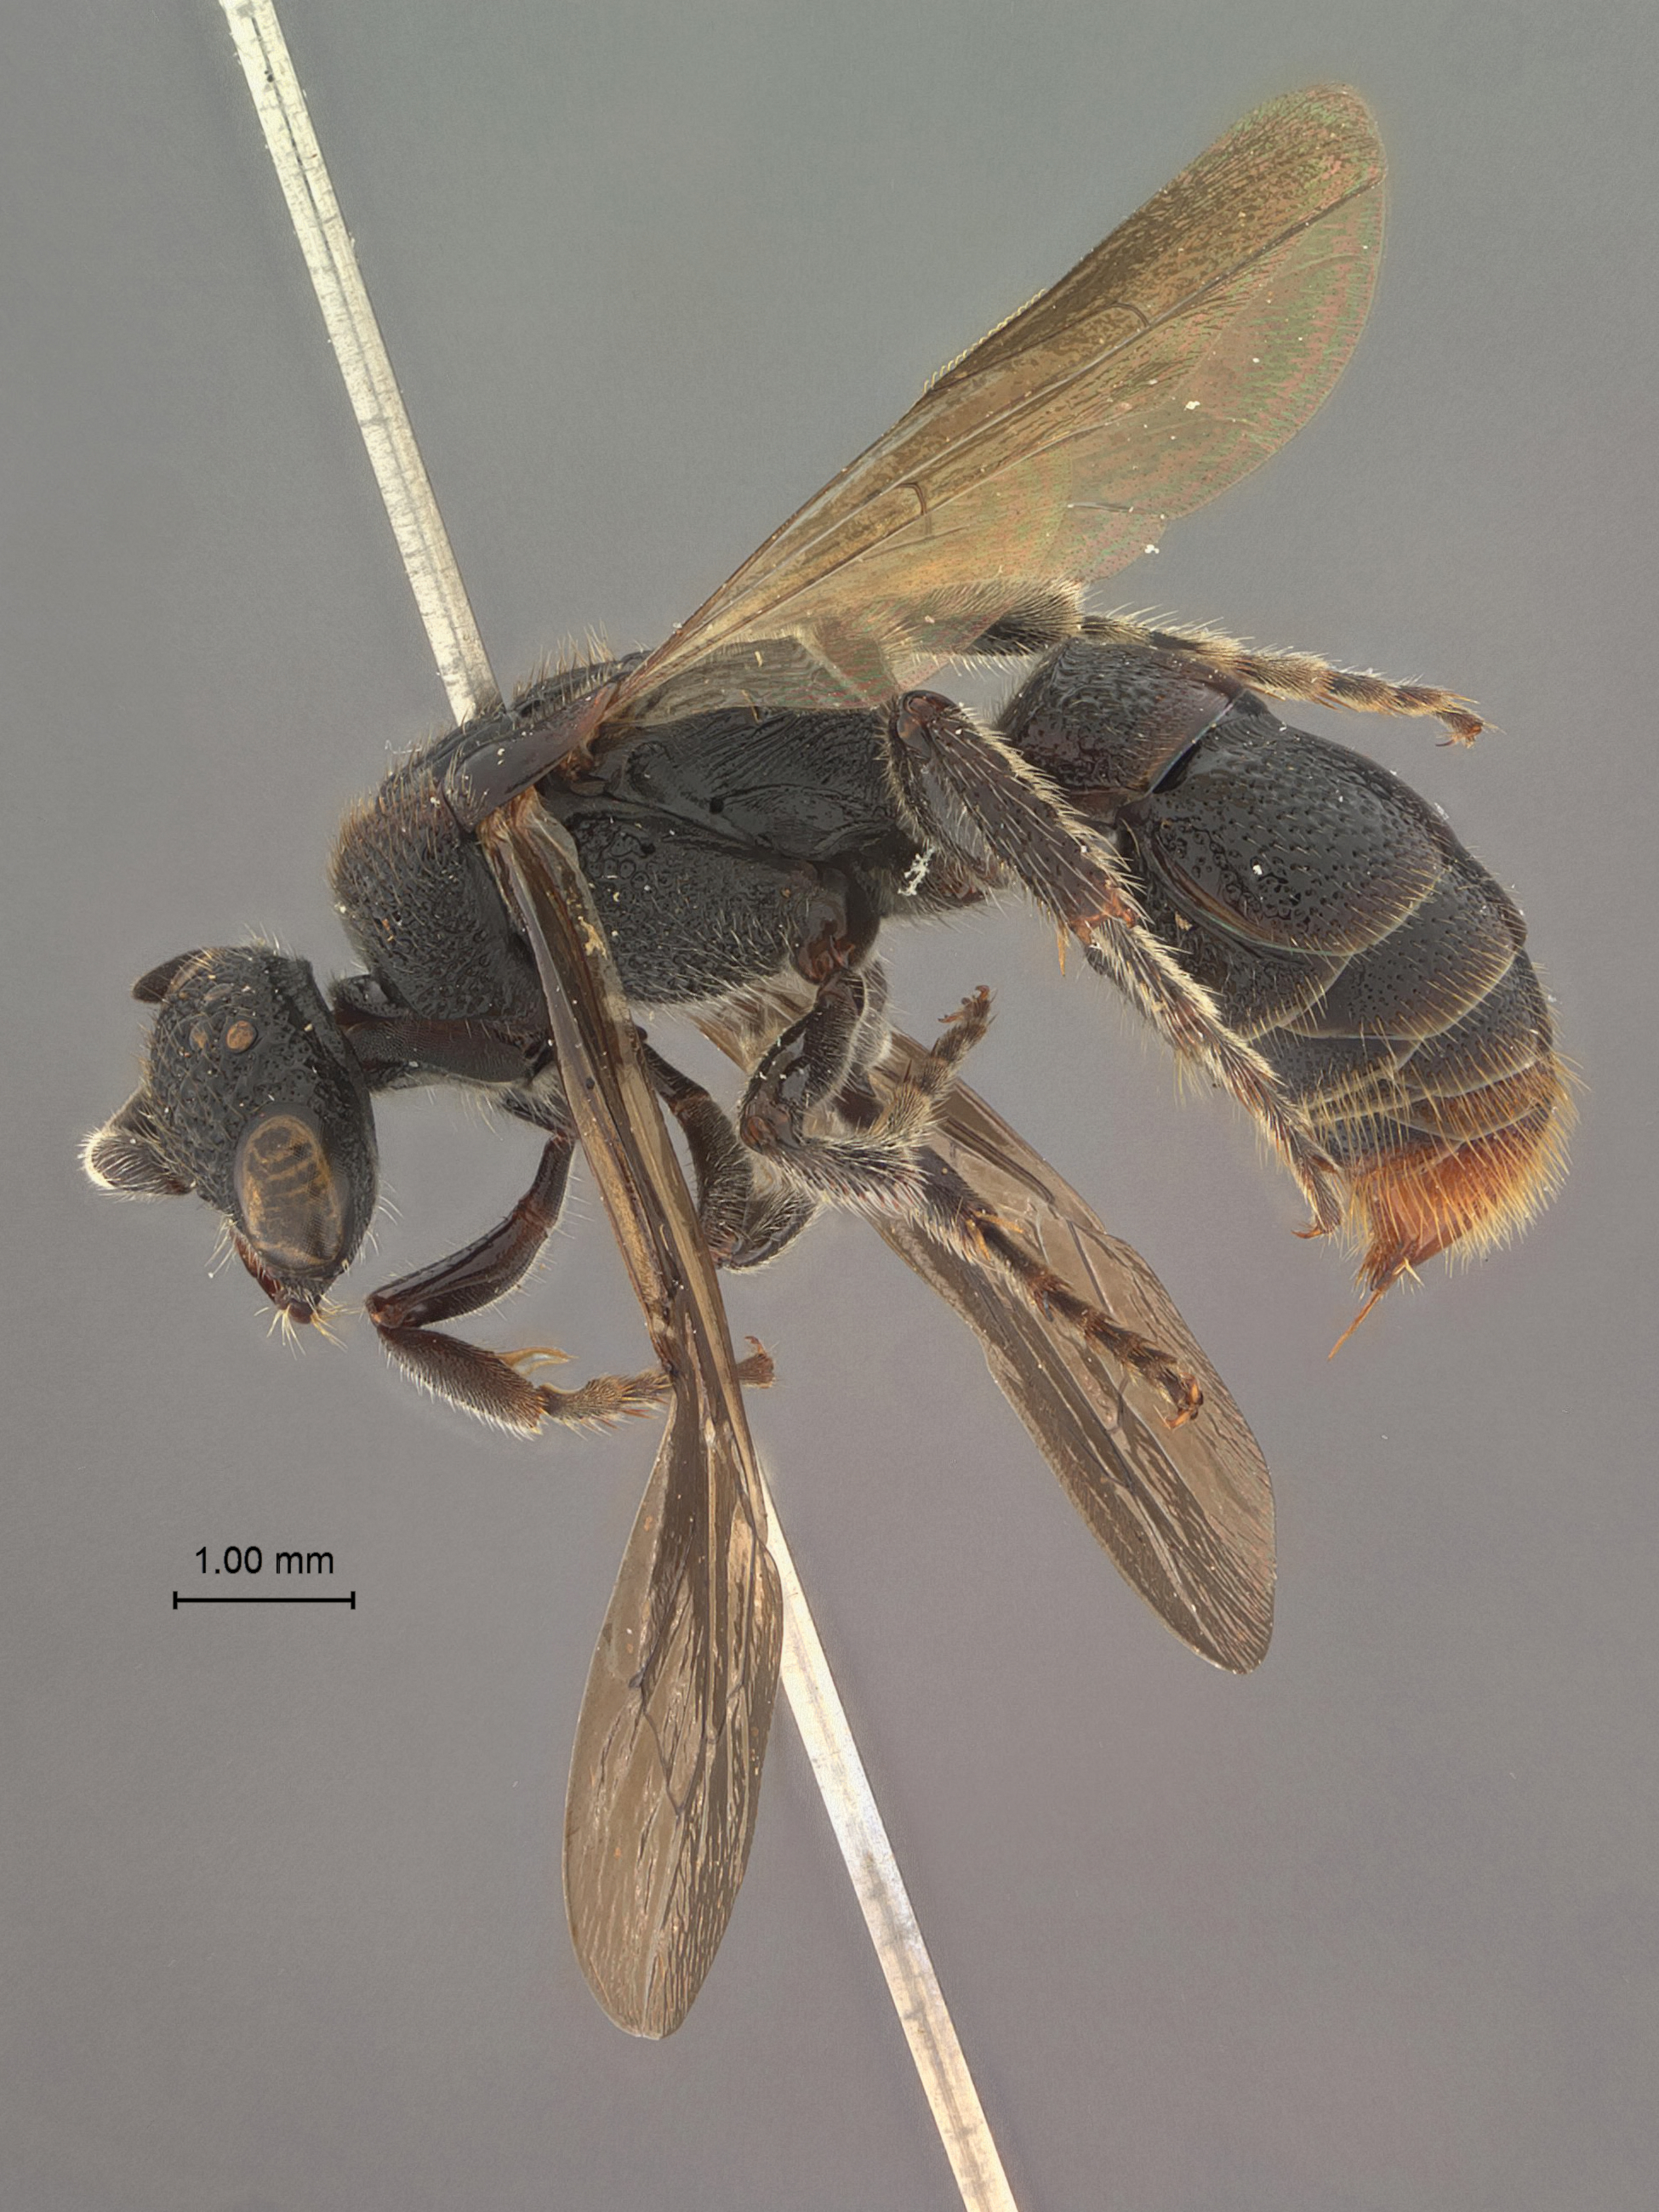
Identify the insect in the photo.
Tiphia fenchihuensis
